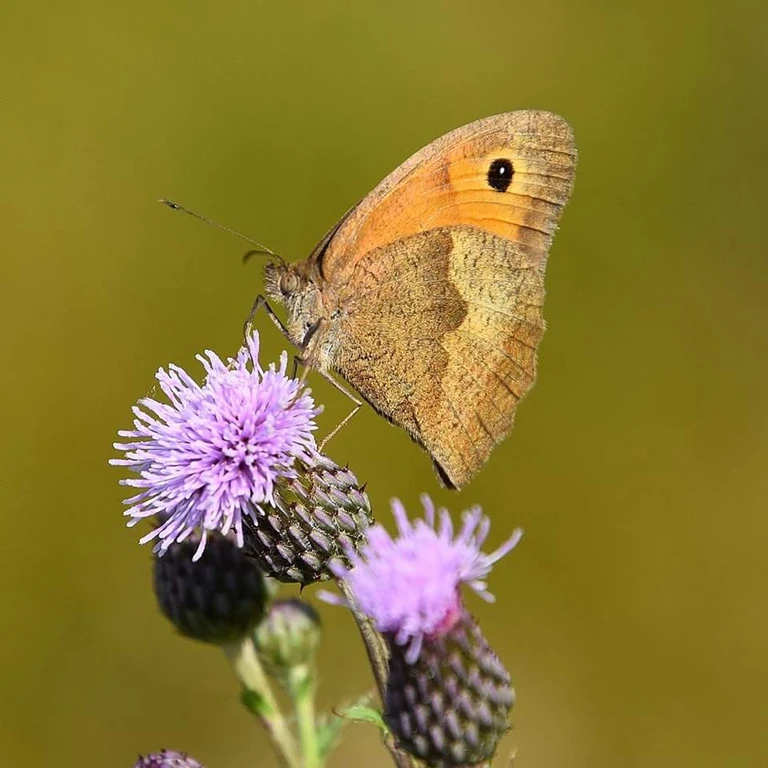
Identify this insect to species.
Maniola jurtina
